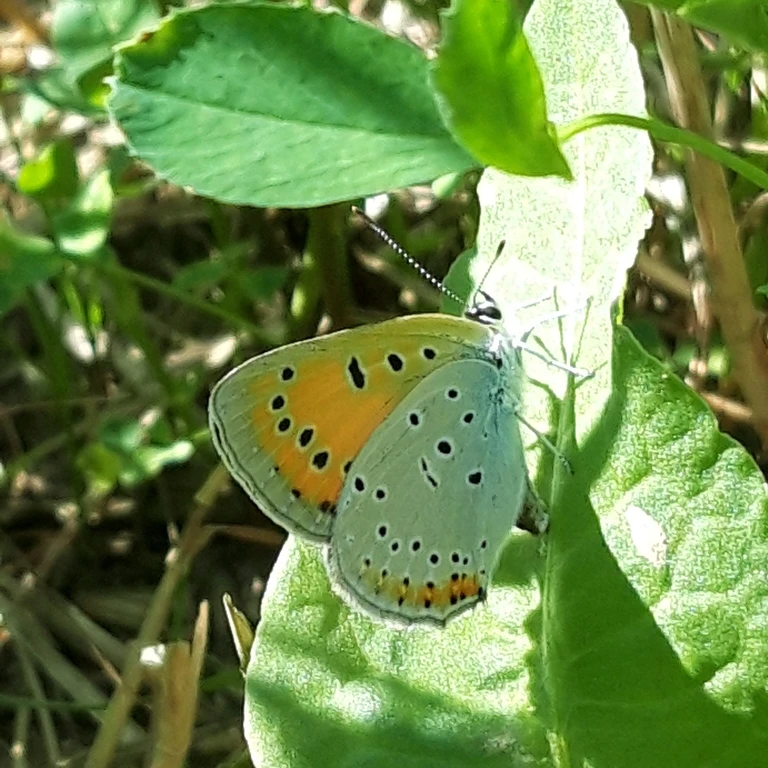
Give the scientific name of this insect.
Lycaena dispar
